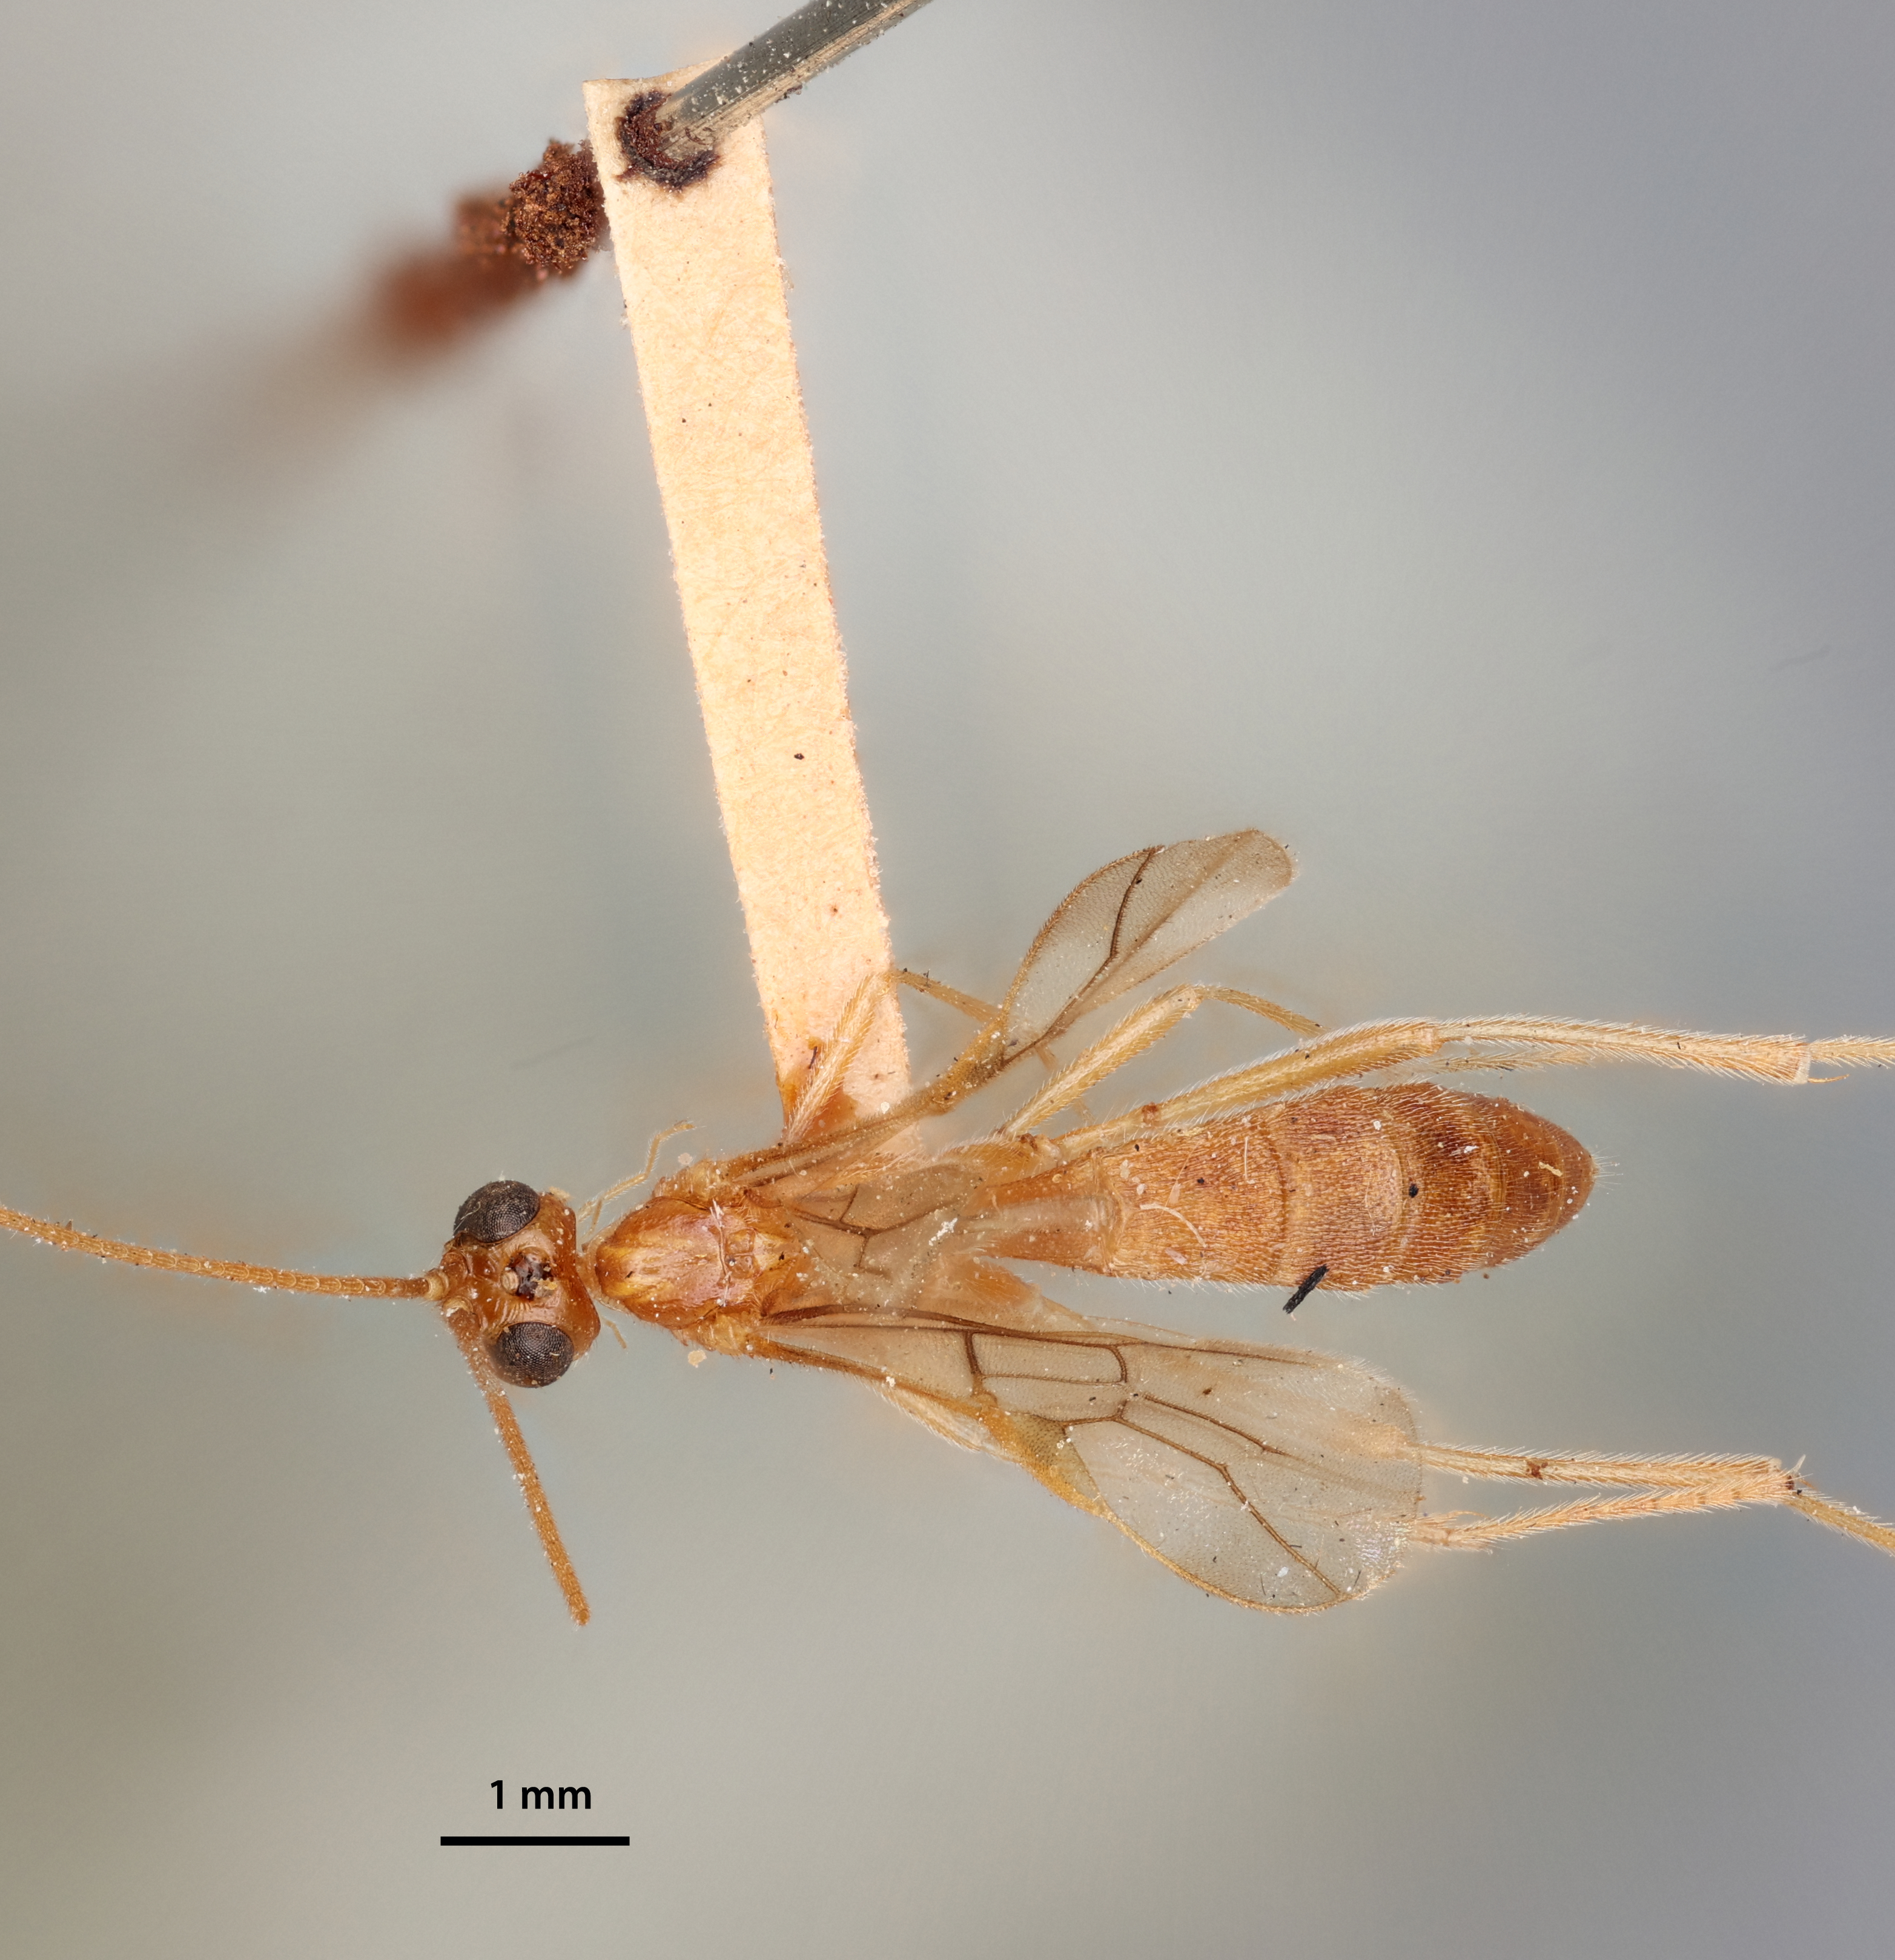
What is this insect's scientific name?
Trigonophatnus philippinensis
